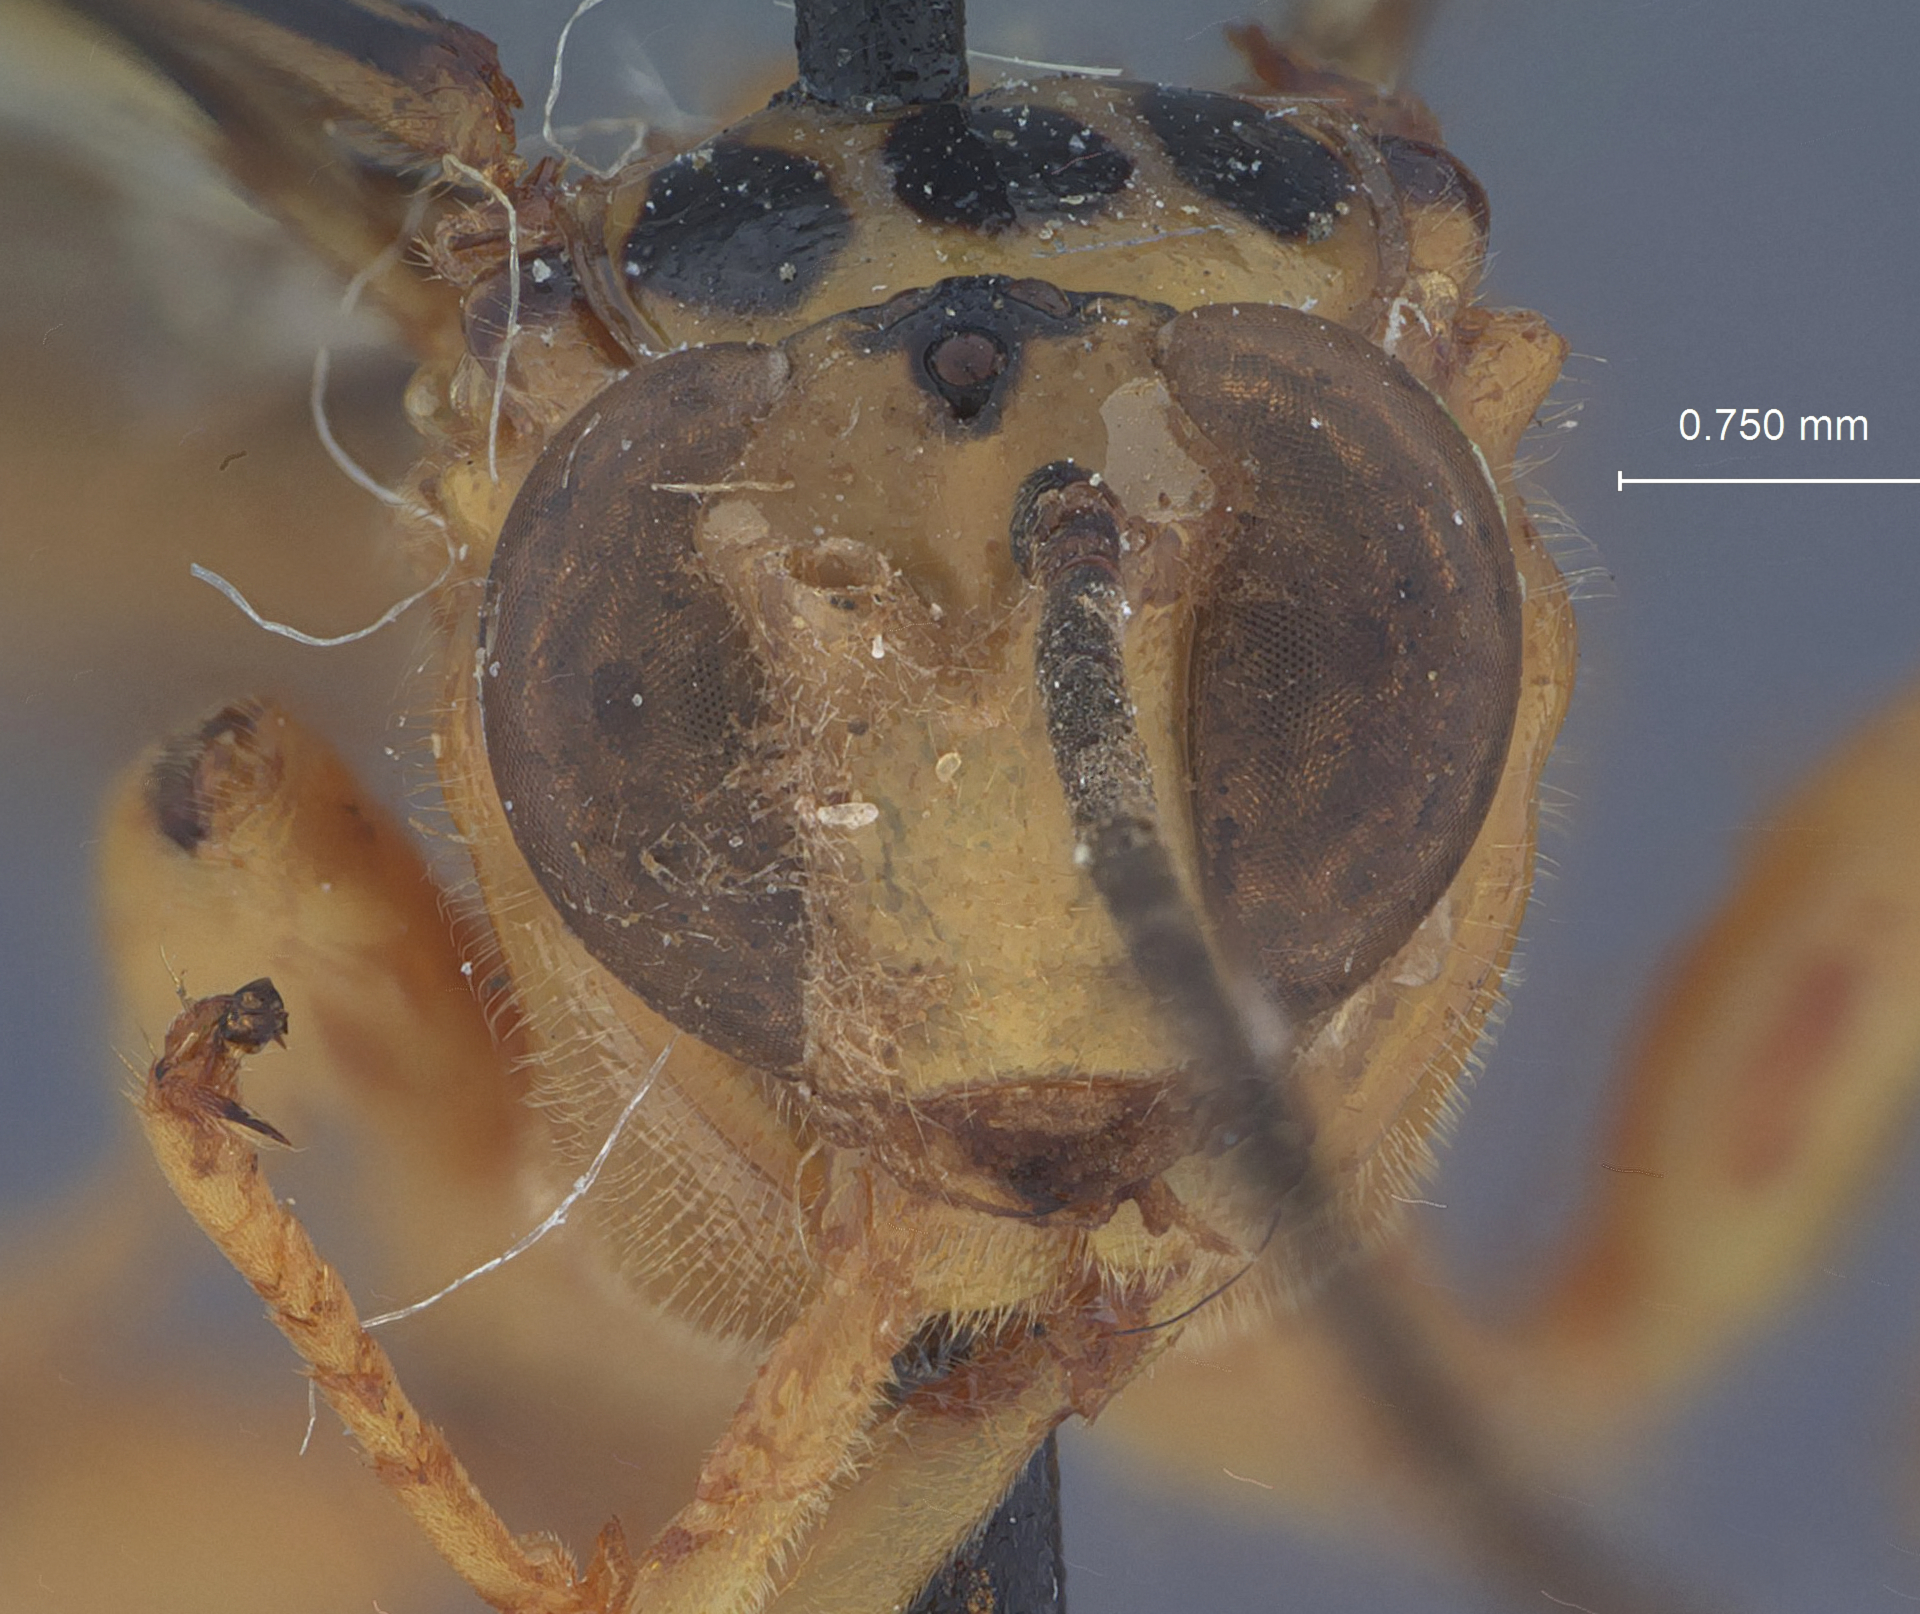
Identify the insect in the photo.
Xanthopimpla virgipes
